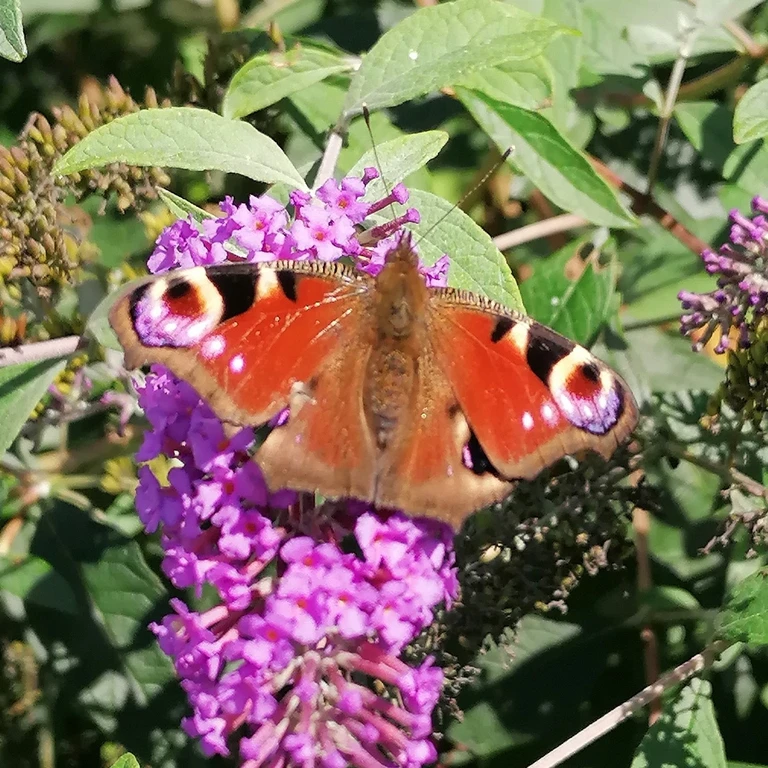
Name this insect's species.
Aglais io
